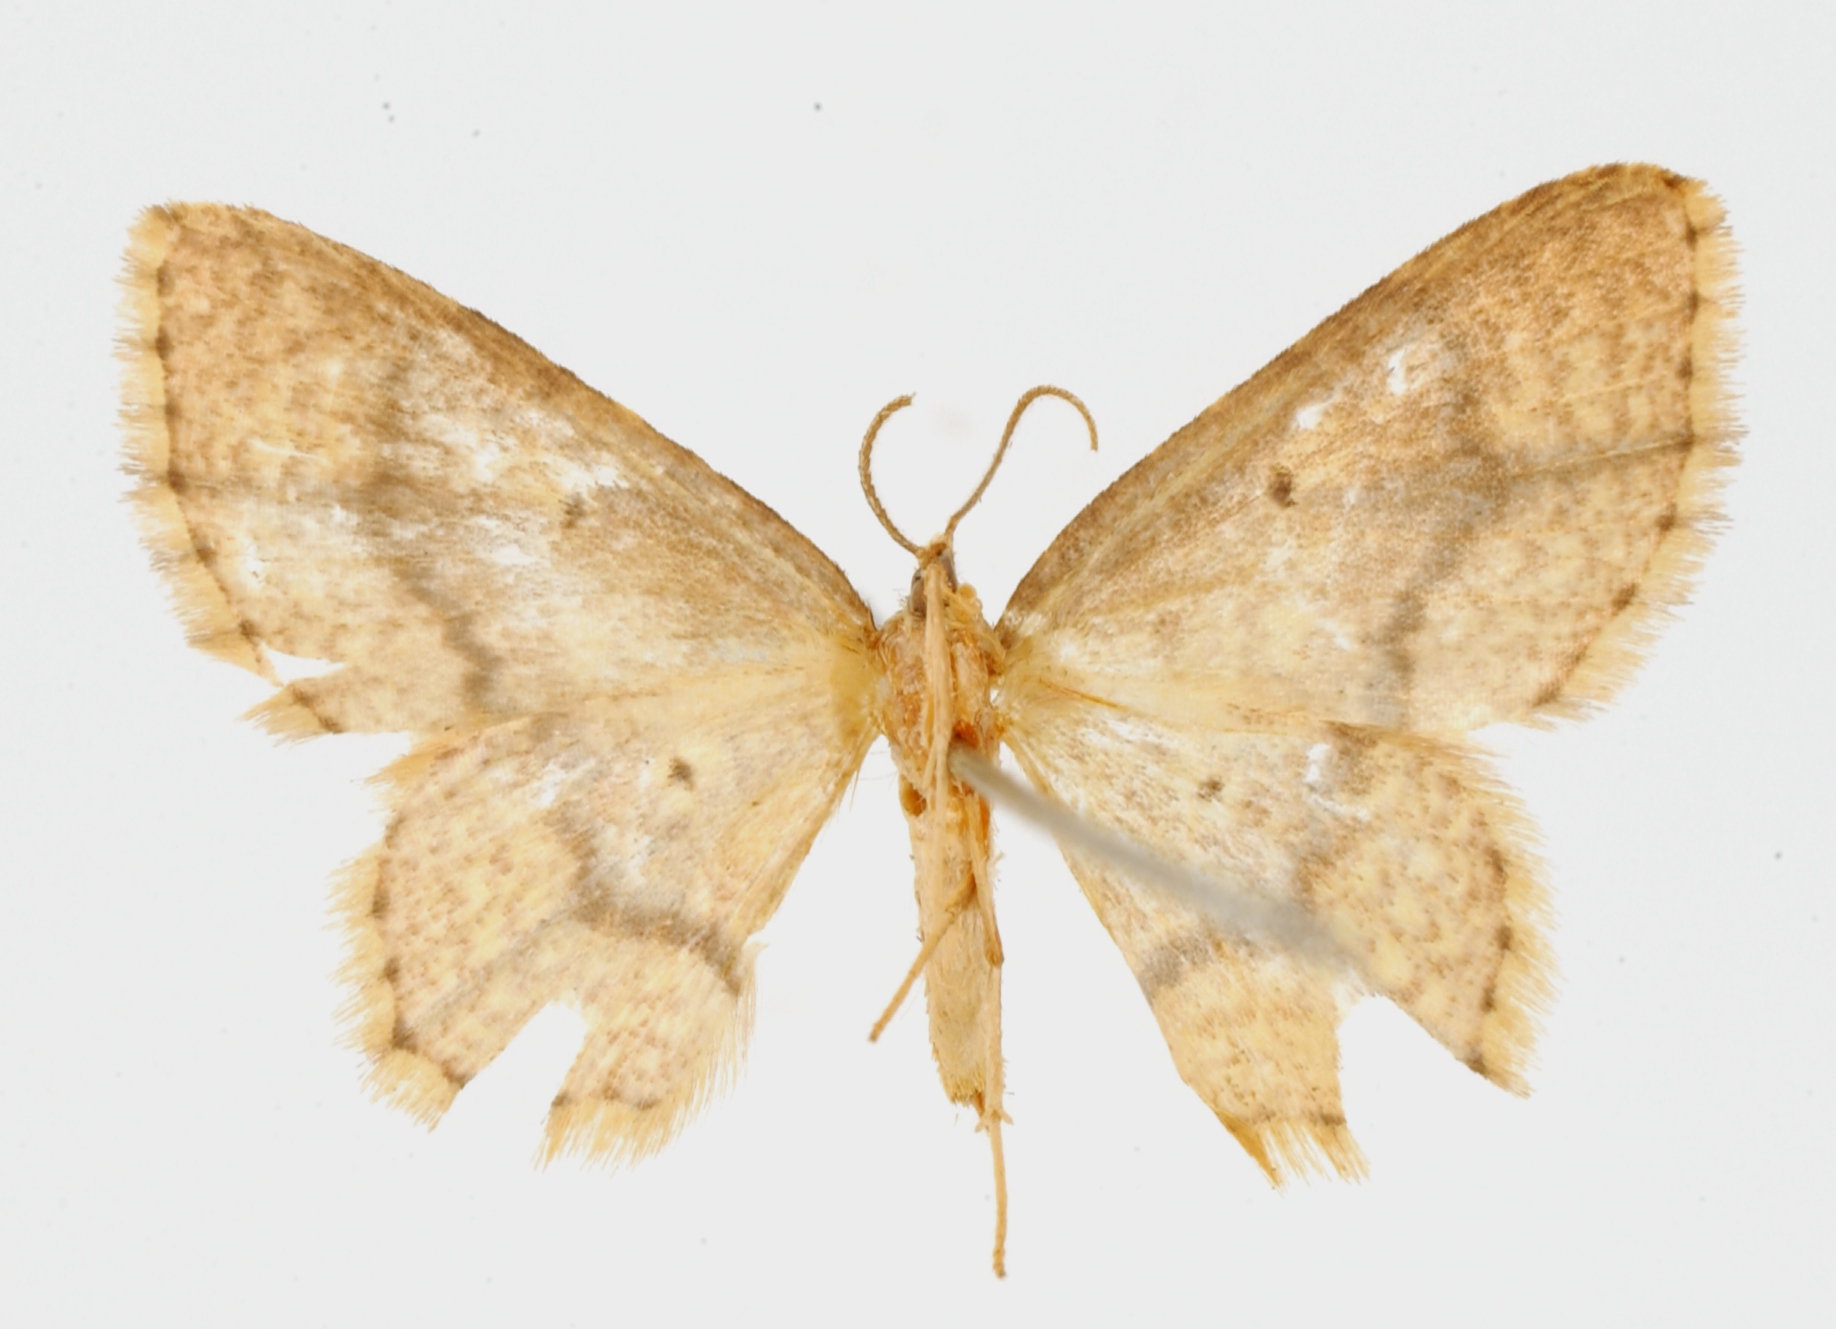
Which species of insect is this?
Cambogia costalaria
